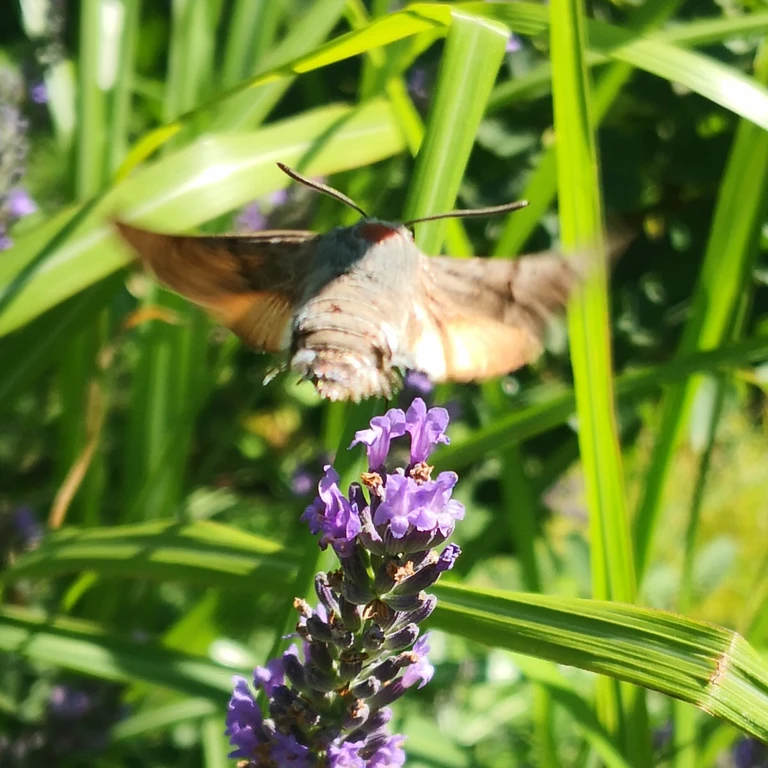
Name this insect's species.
Macroglossum stellatarum
